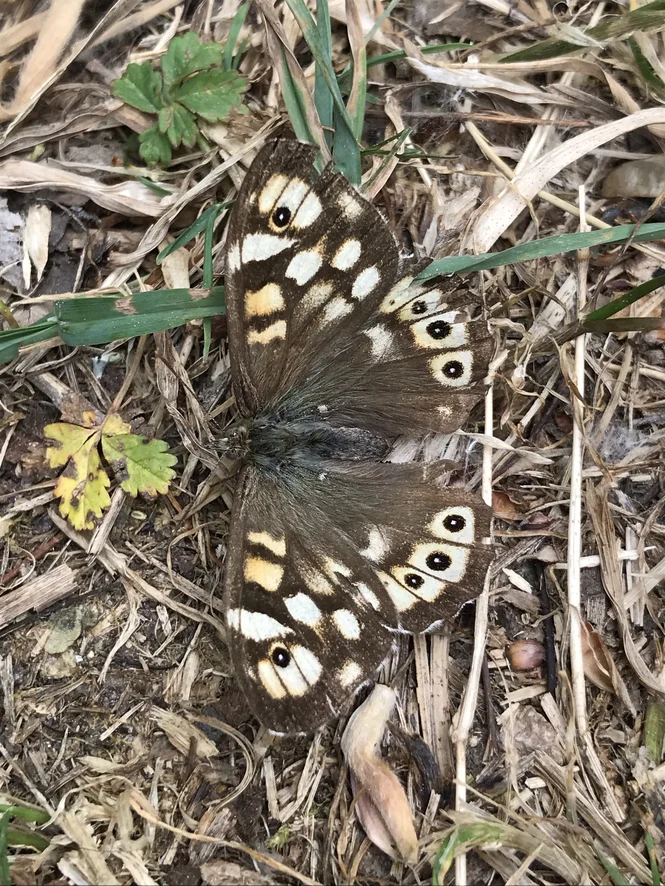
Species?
Pararge aegeria
